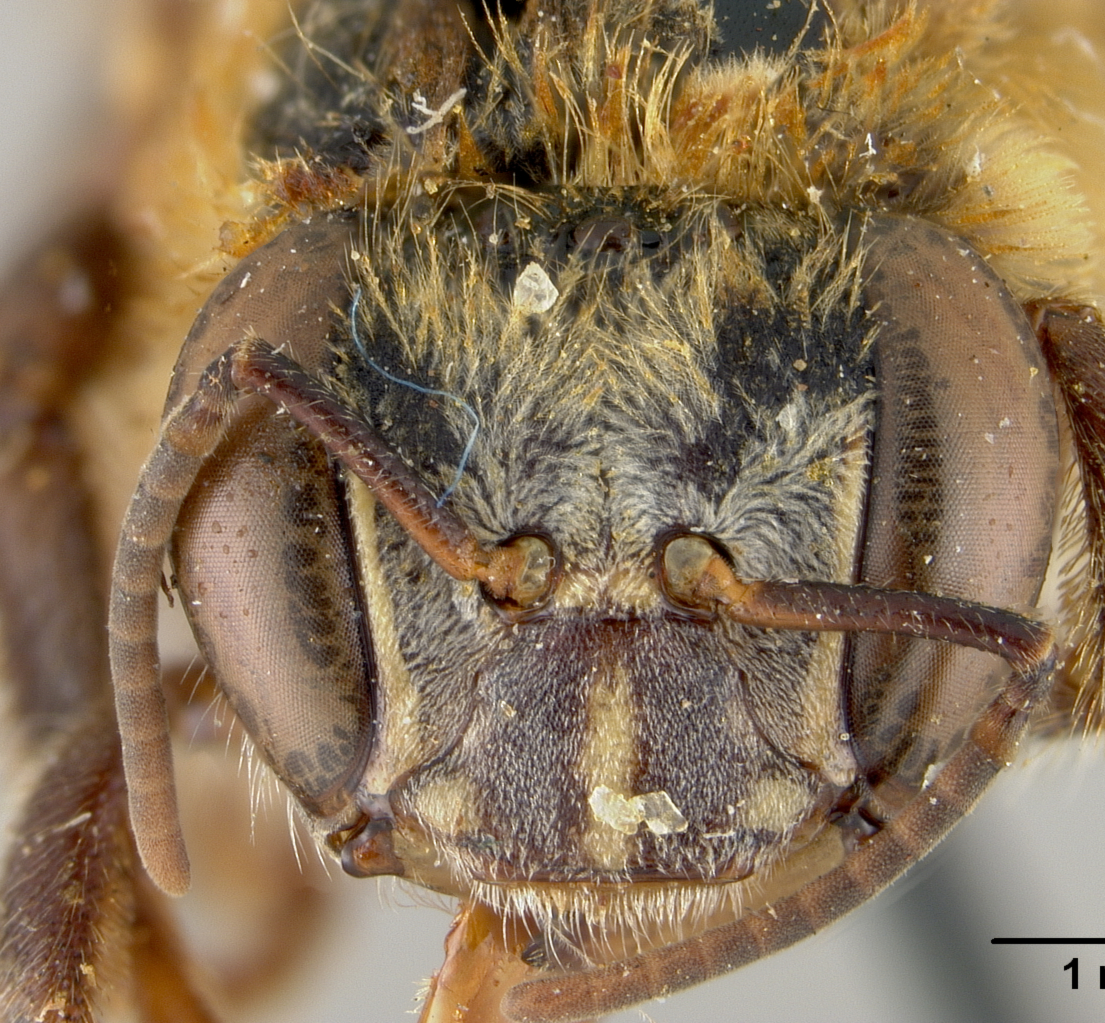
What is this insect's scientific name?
Melipona concinnula
